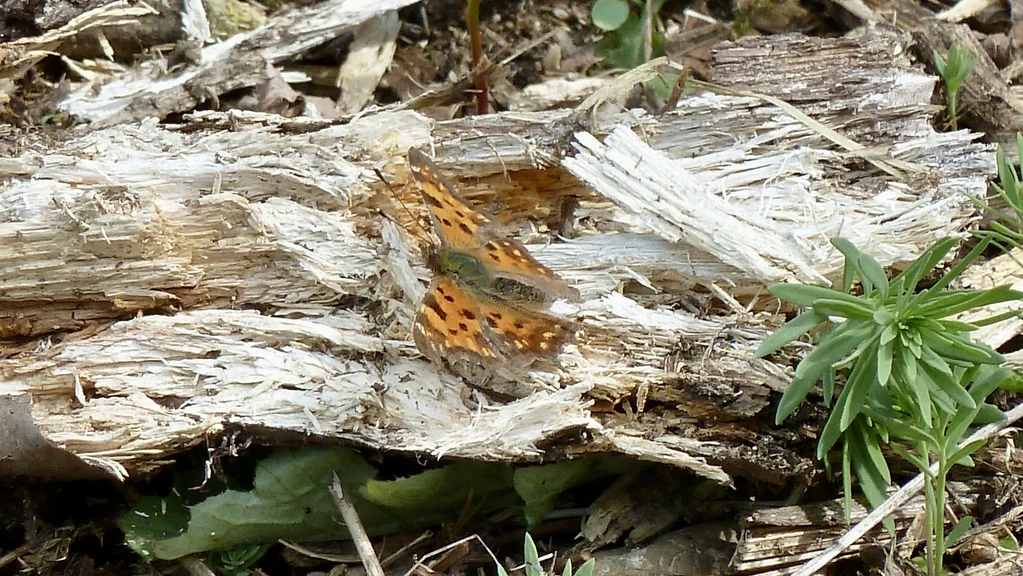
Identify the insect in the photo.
Polygonia c-album
